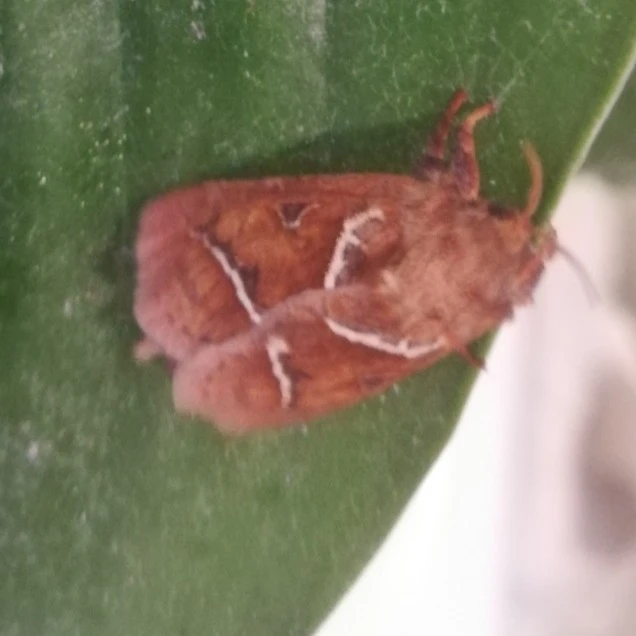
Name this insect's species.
Triodia sylvina
